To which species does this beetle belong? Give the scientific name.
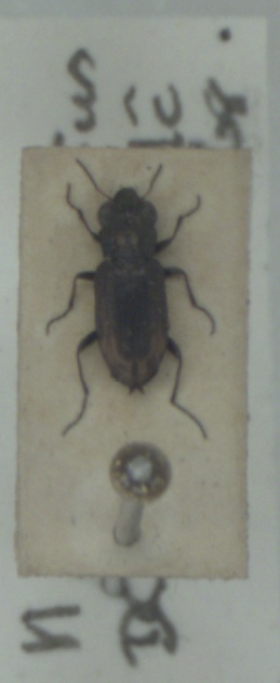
Notiophilus quadripunctatus
